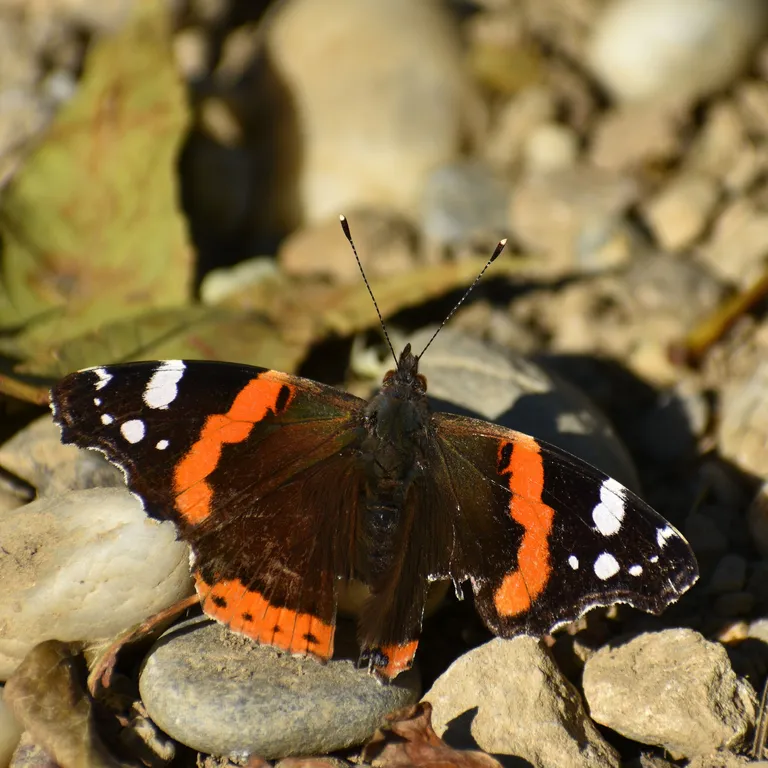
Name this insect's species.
Vanessa atalanta
